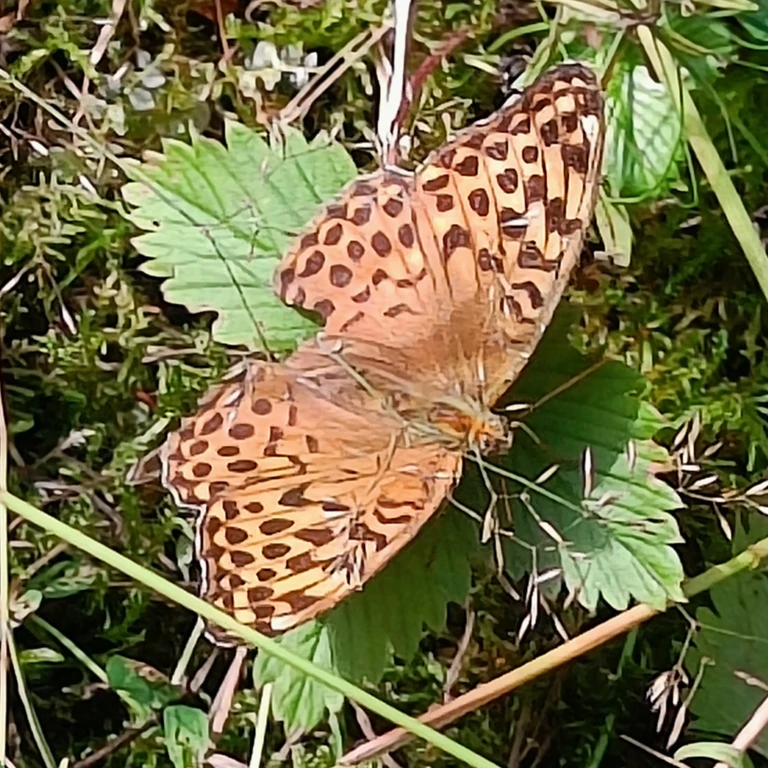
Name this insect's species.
Argynnis paphia
